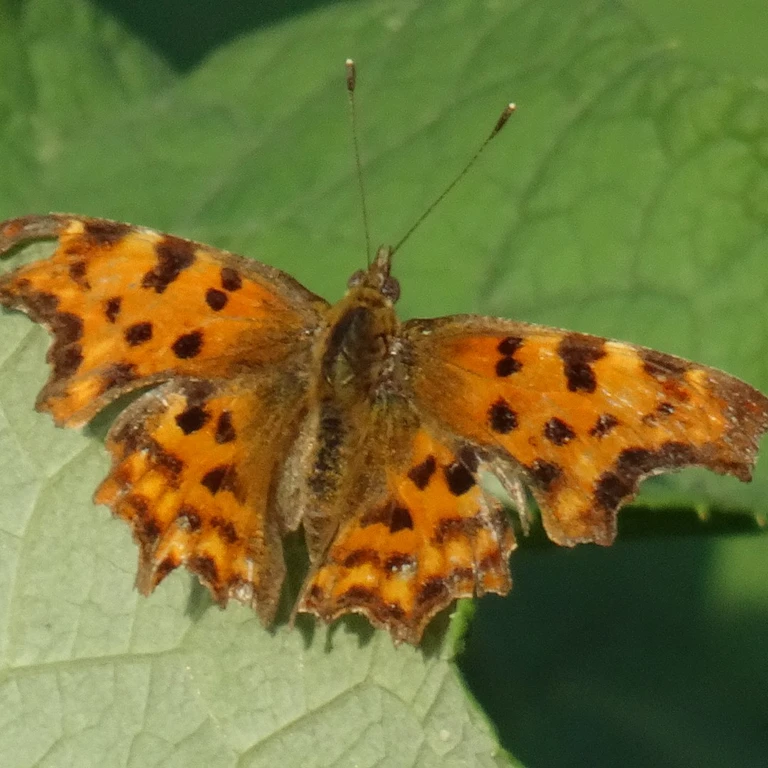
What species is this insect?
Polygonia c-album
